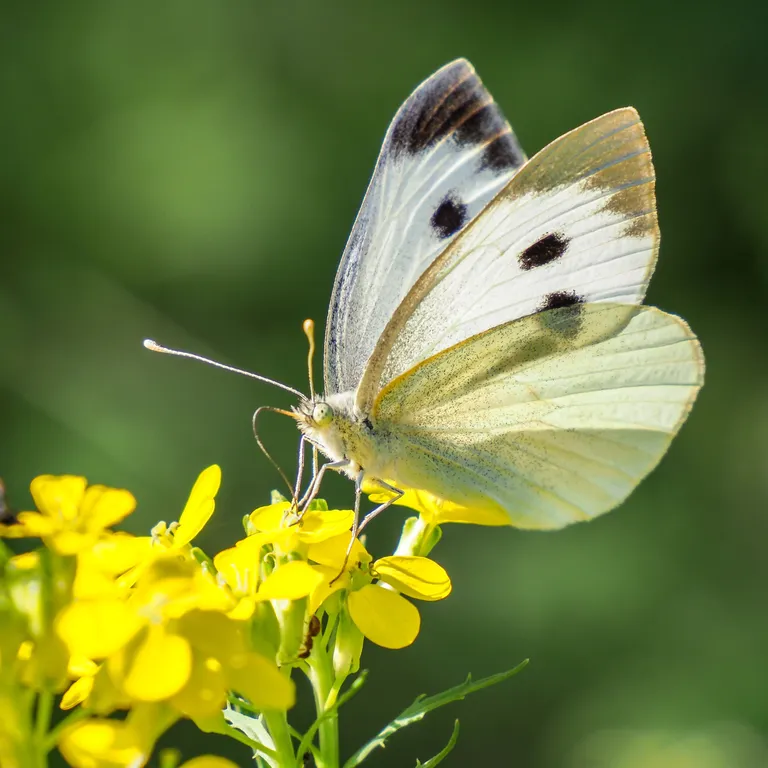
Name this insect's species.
Pieris brassicae
